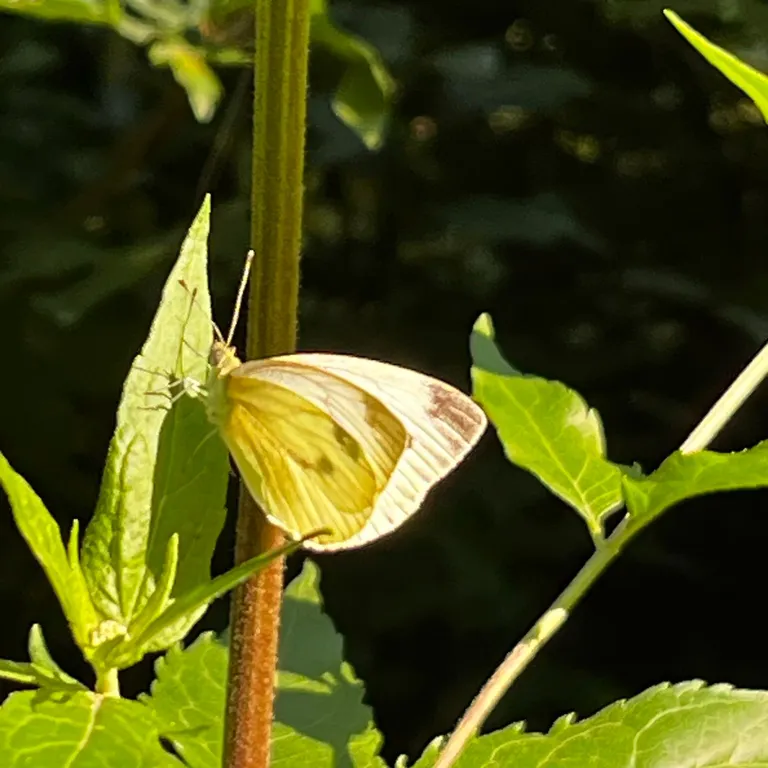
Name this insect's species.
Pieris napi
